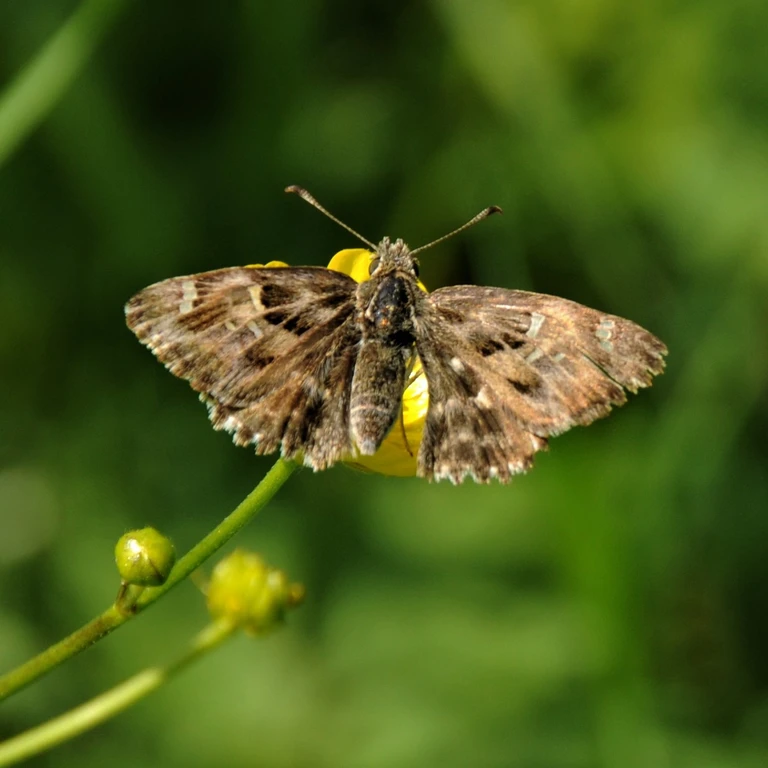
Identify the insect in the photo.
Carcharodus alceae
